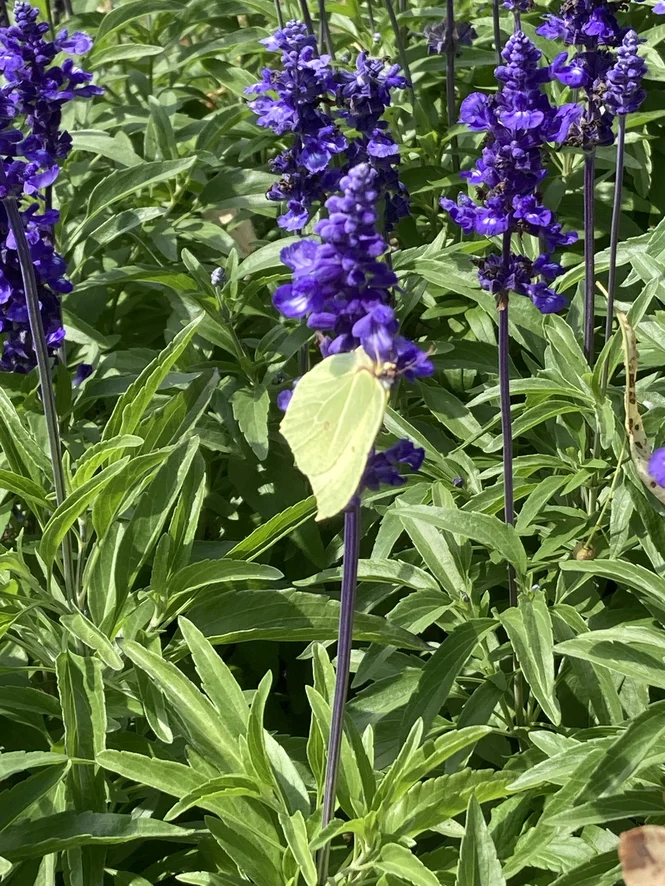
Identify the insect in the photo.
Gonepteryx rhamni
